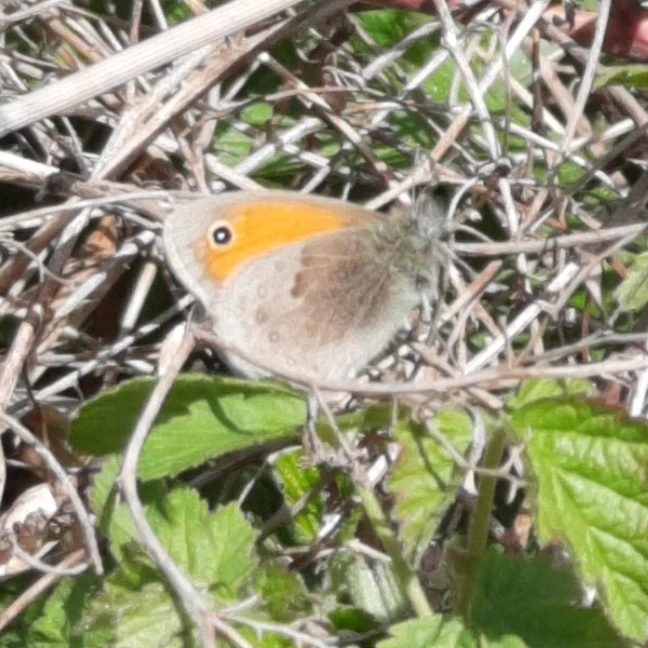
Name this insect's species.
Coenonympha pamphilus
